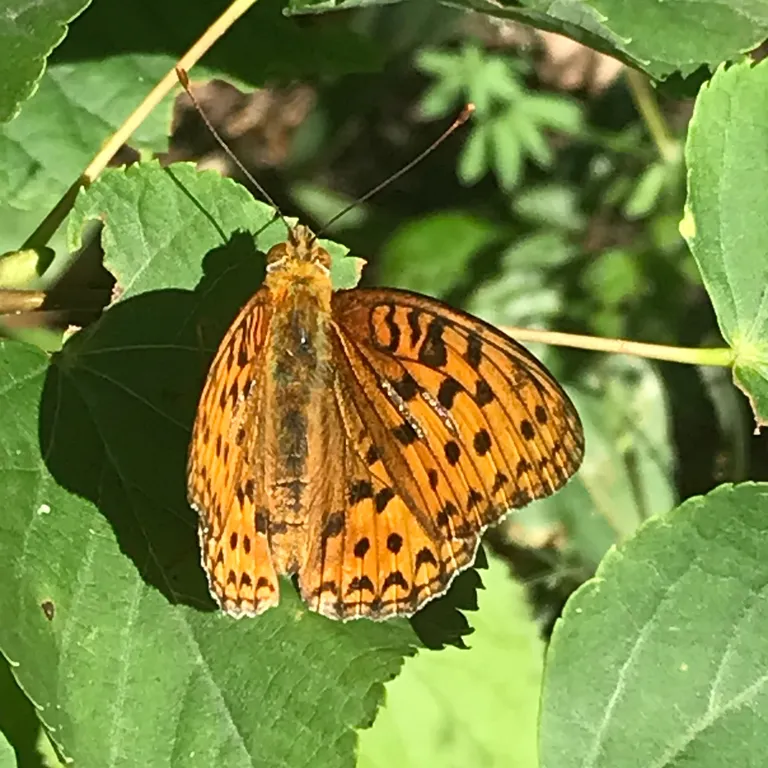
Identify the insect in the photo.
Fabriciana adippe
